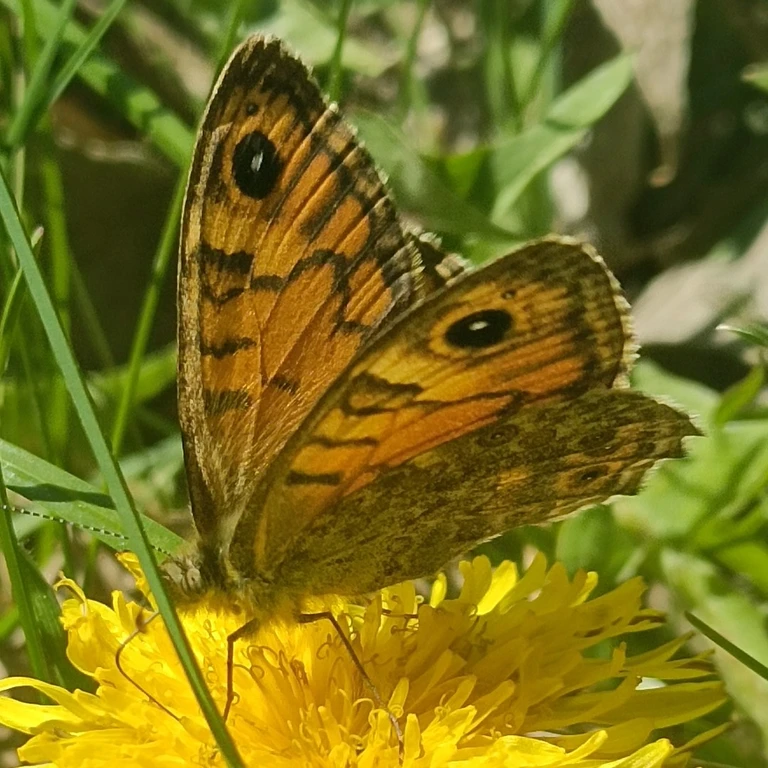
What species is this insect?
Lasiommata megera (also Pararge megera)
